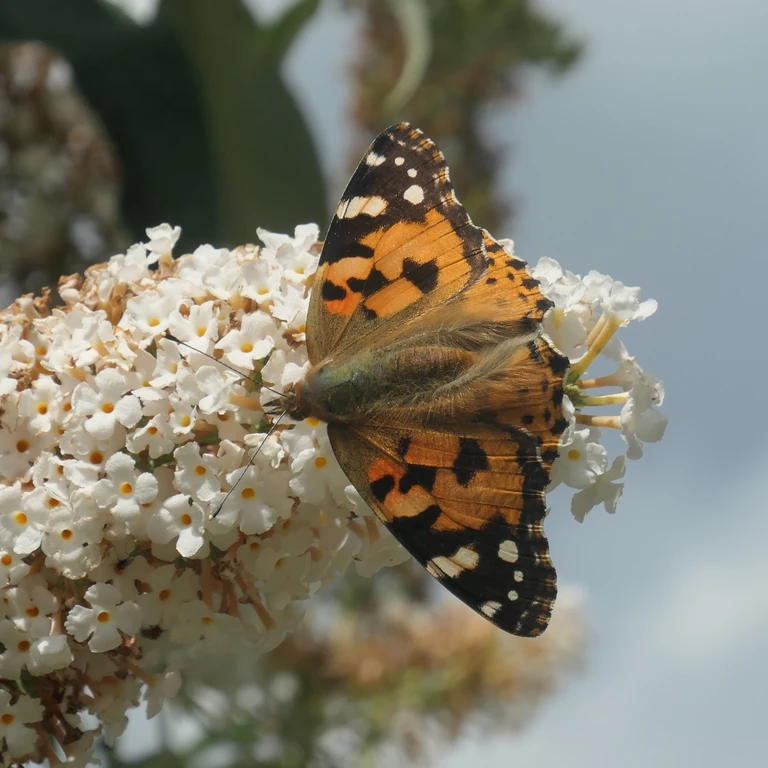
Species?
Vanessa cardui
